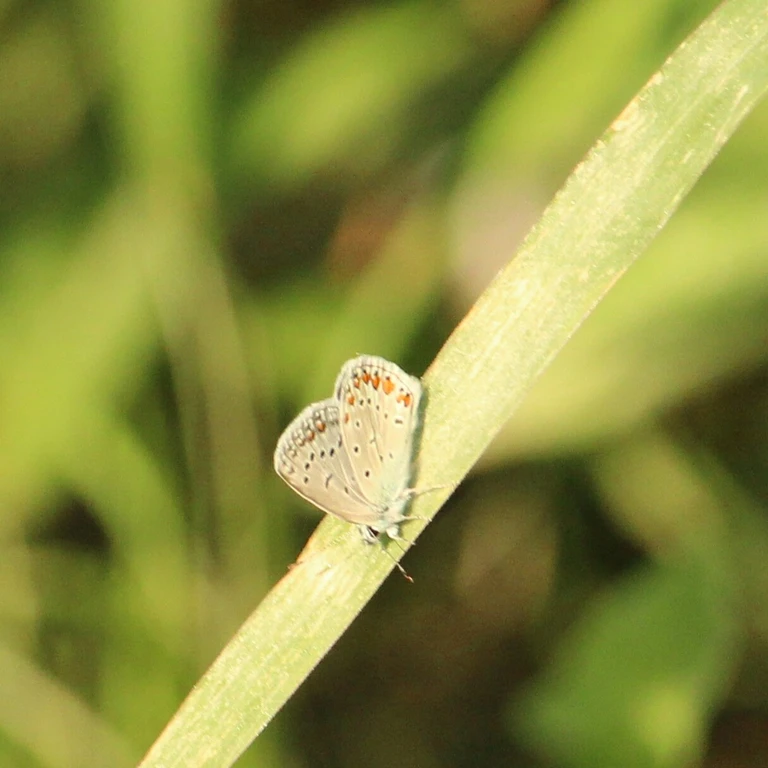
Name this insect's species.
Polyommatus icarus
